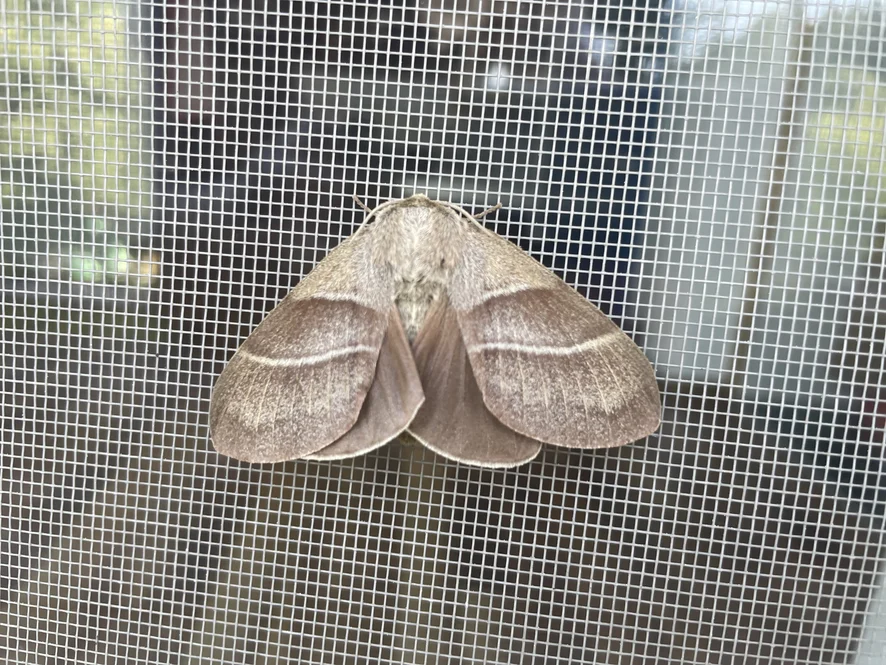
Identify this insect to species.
Macrothylacia rubi
